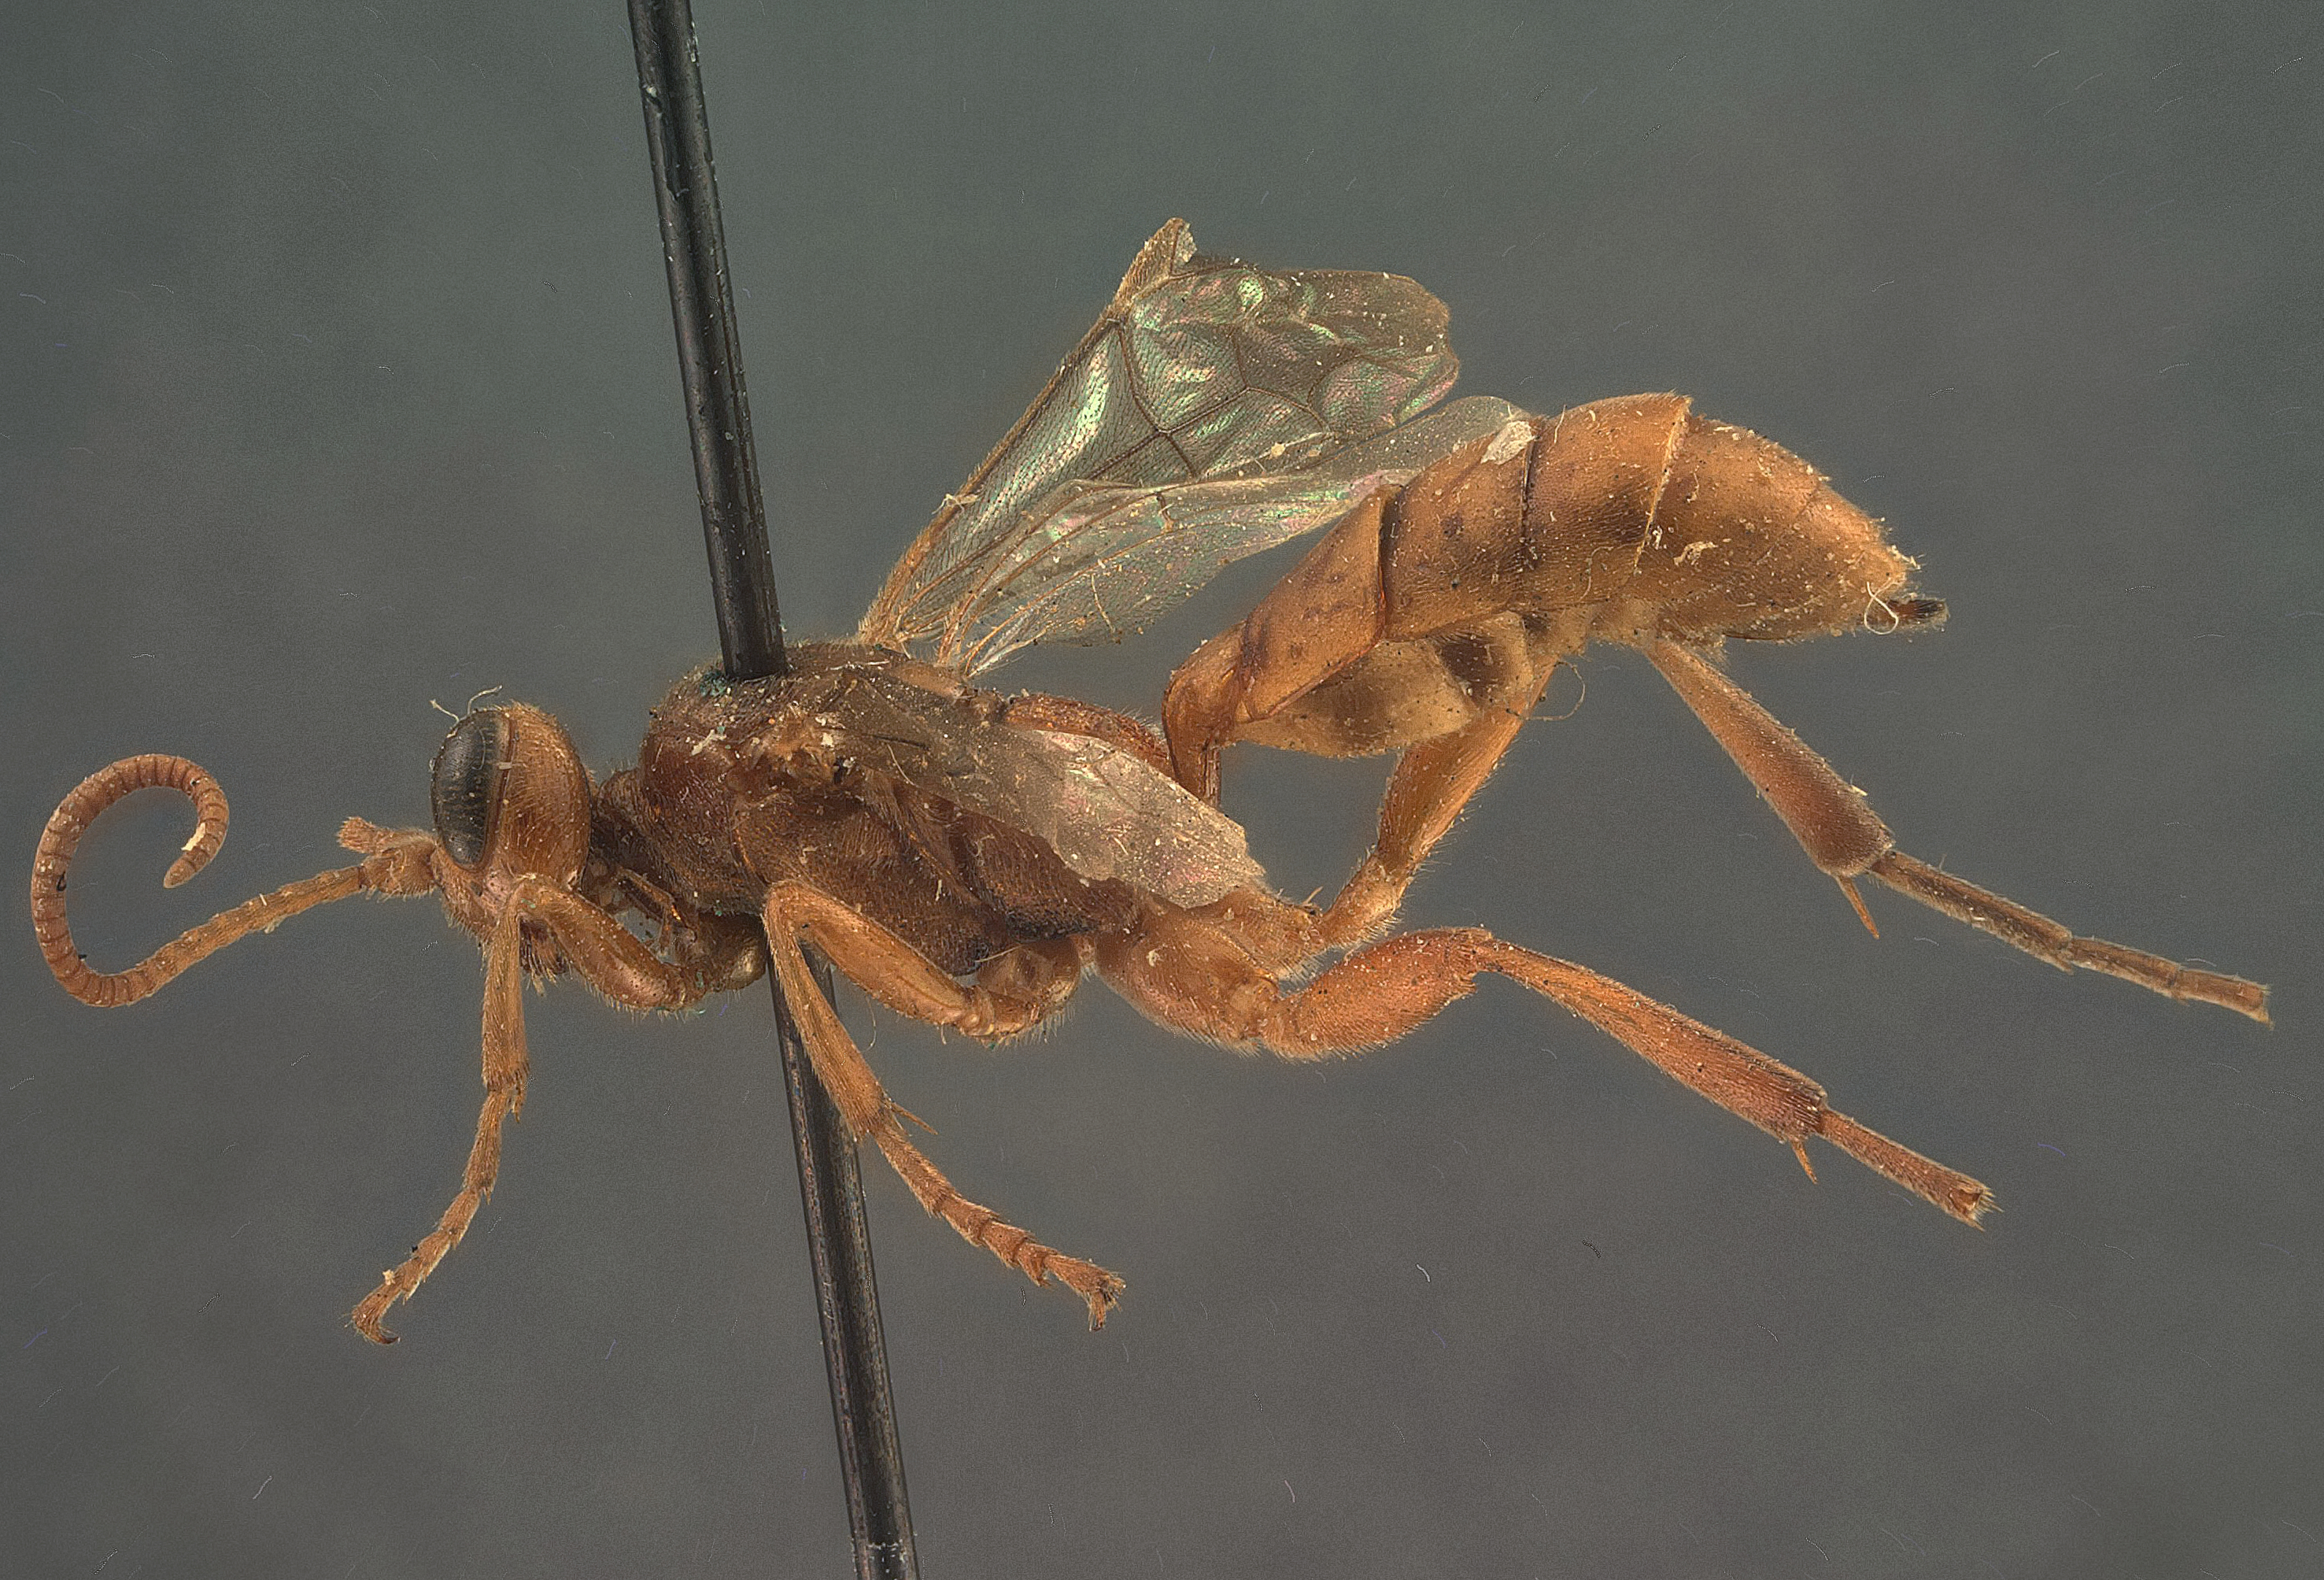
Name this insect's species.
Ichneumon brevipennis
